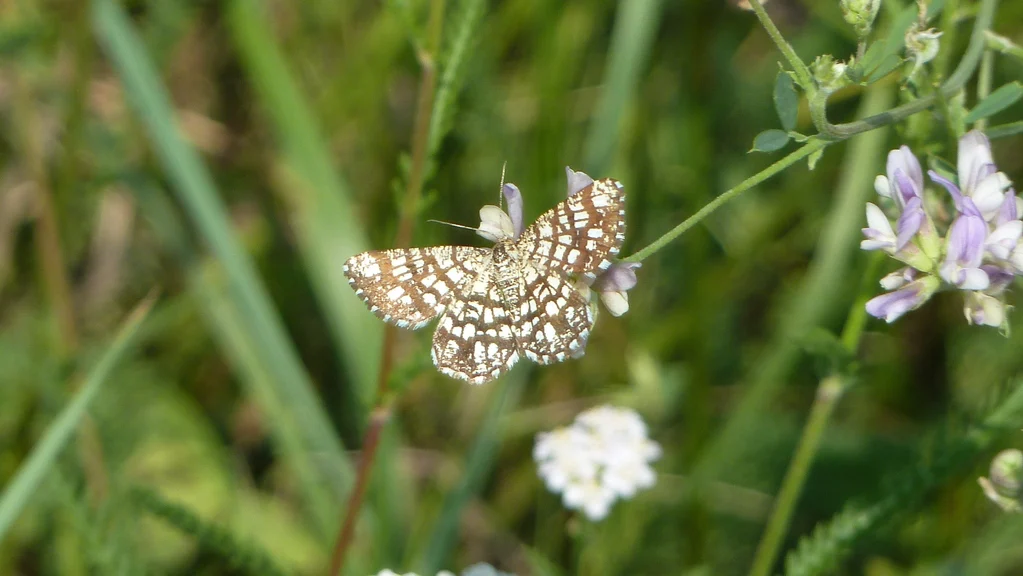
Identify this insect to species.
Chiasmia clathrata
